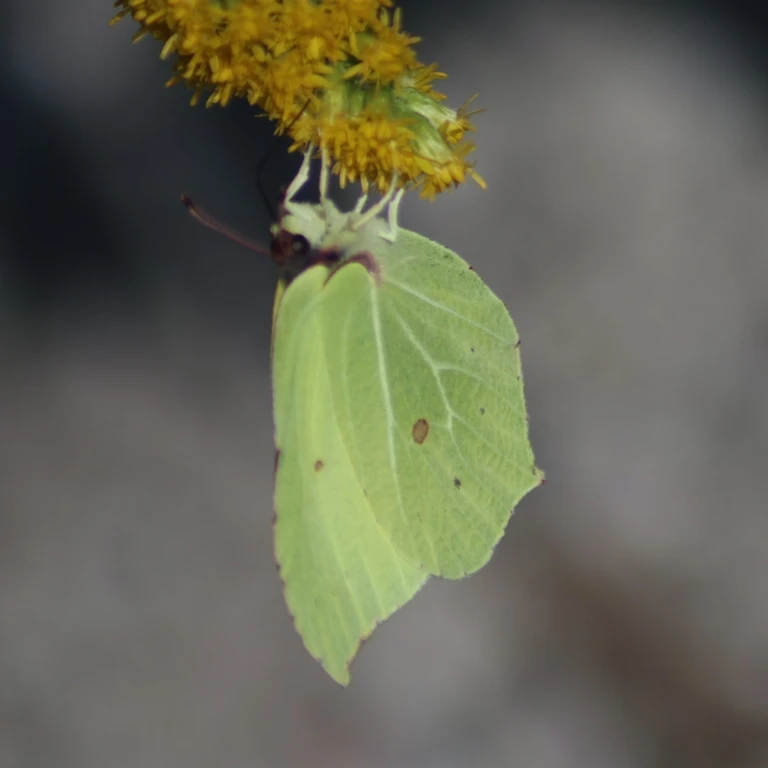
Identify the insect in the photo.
Gonepteryx rhamni
